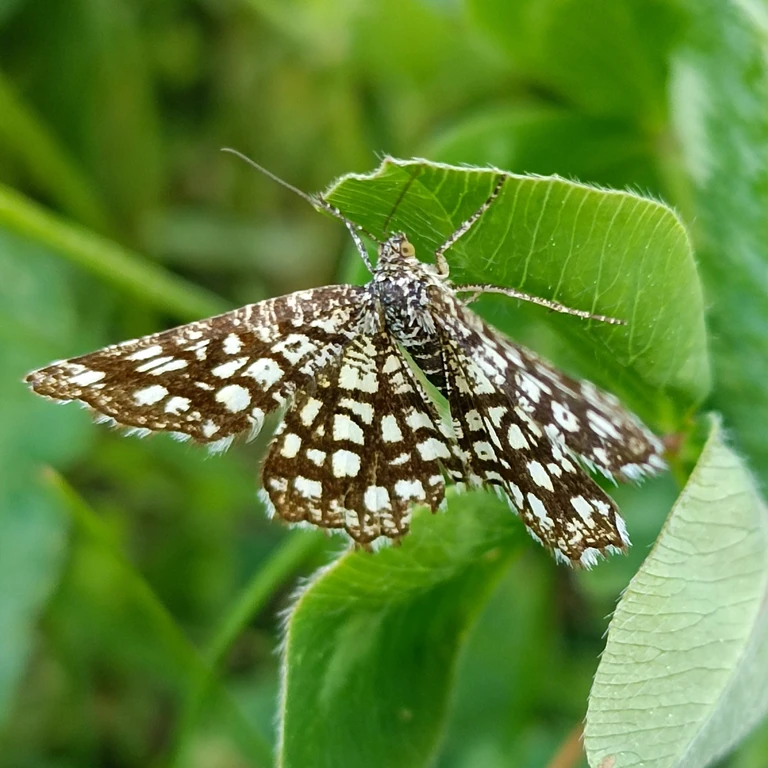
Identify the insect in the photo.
Chiasmia clathrata
